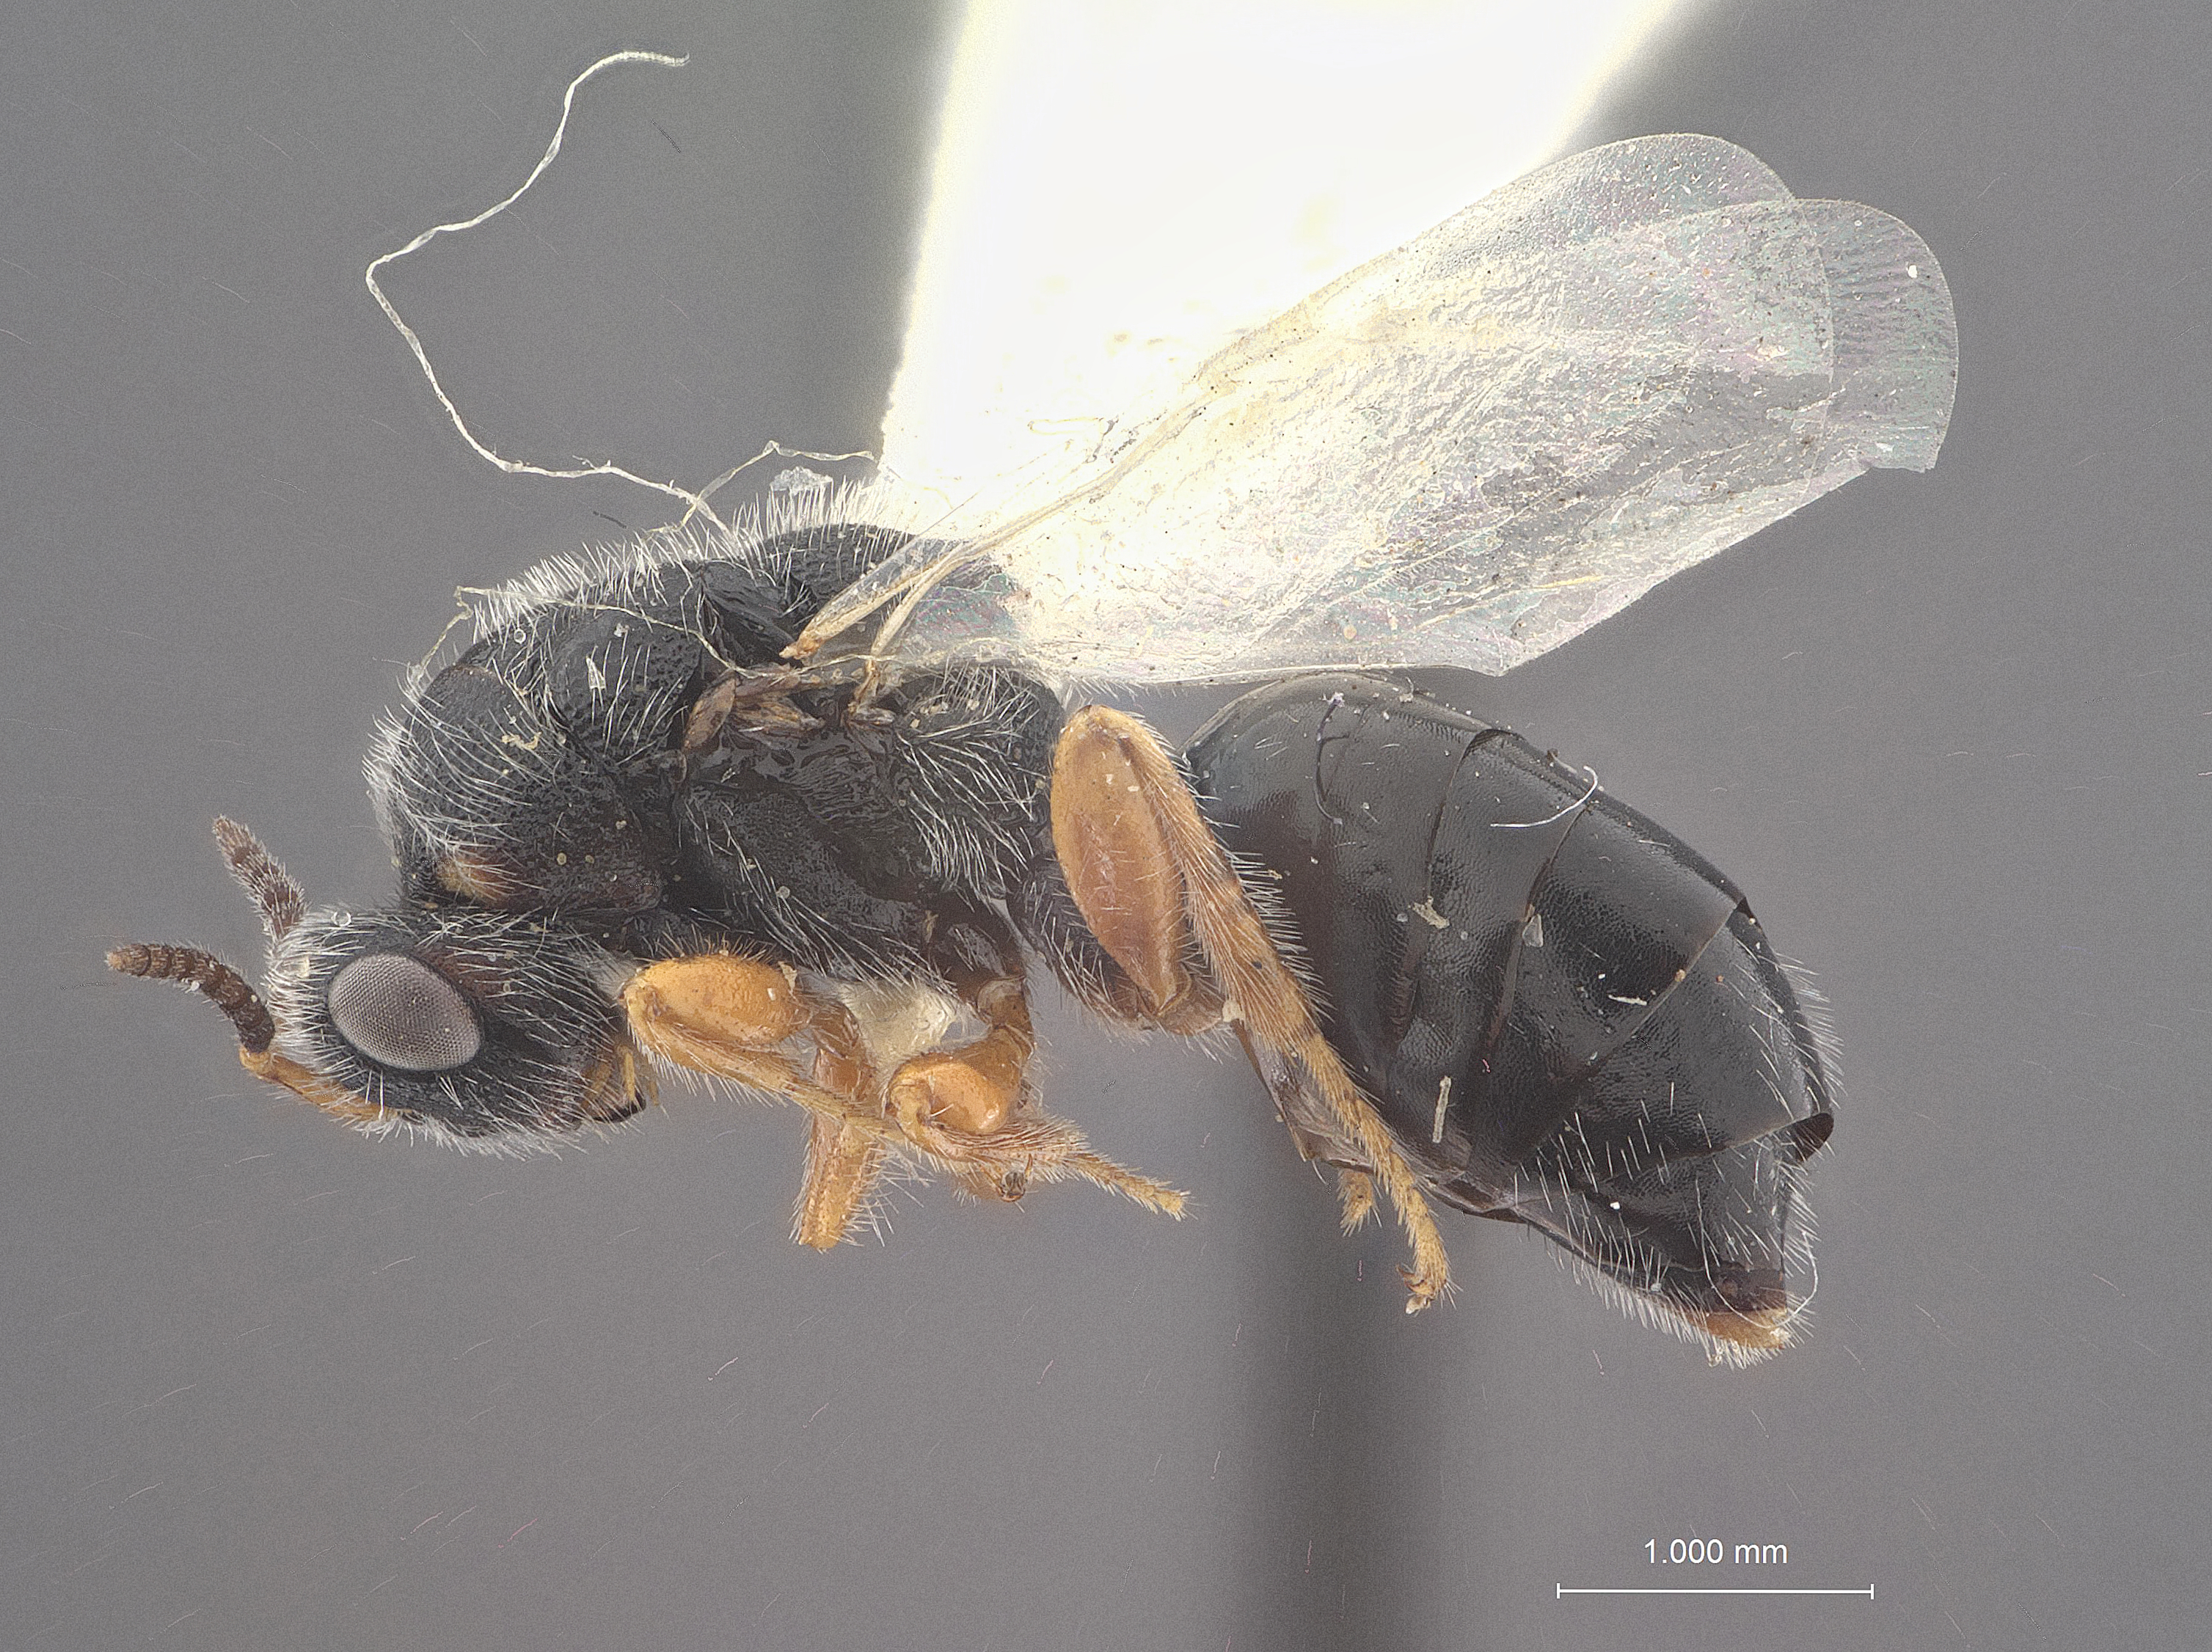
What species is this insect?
Cathilaria rigidae
